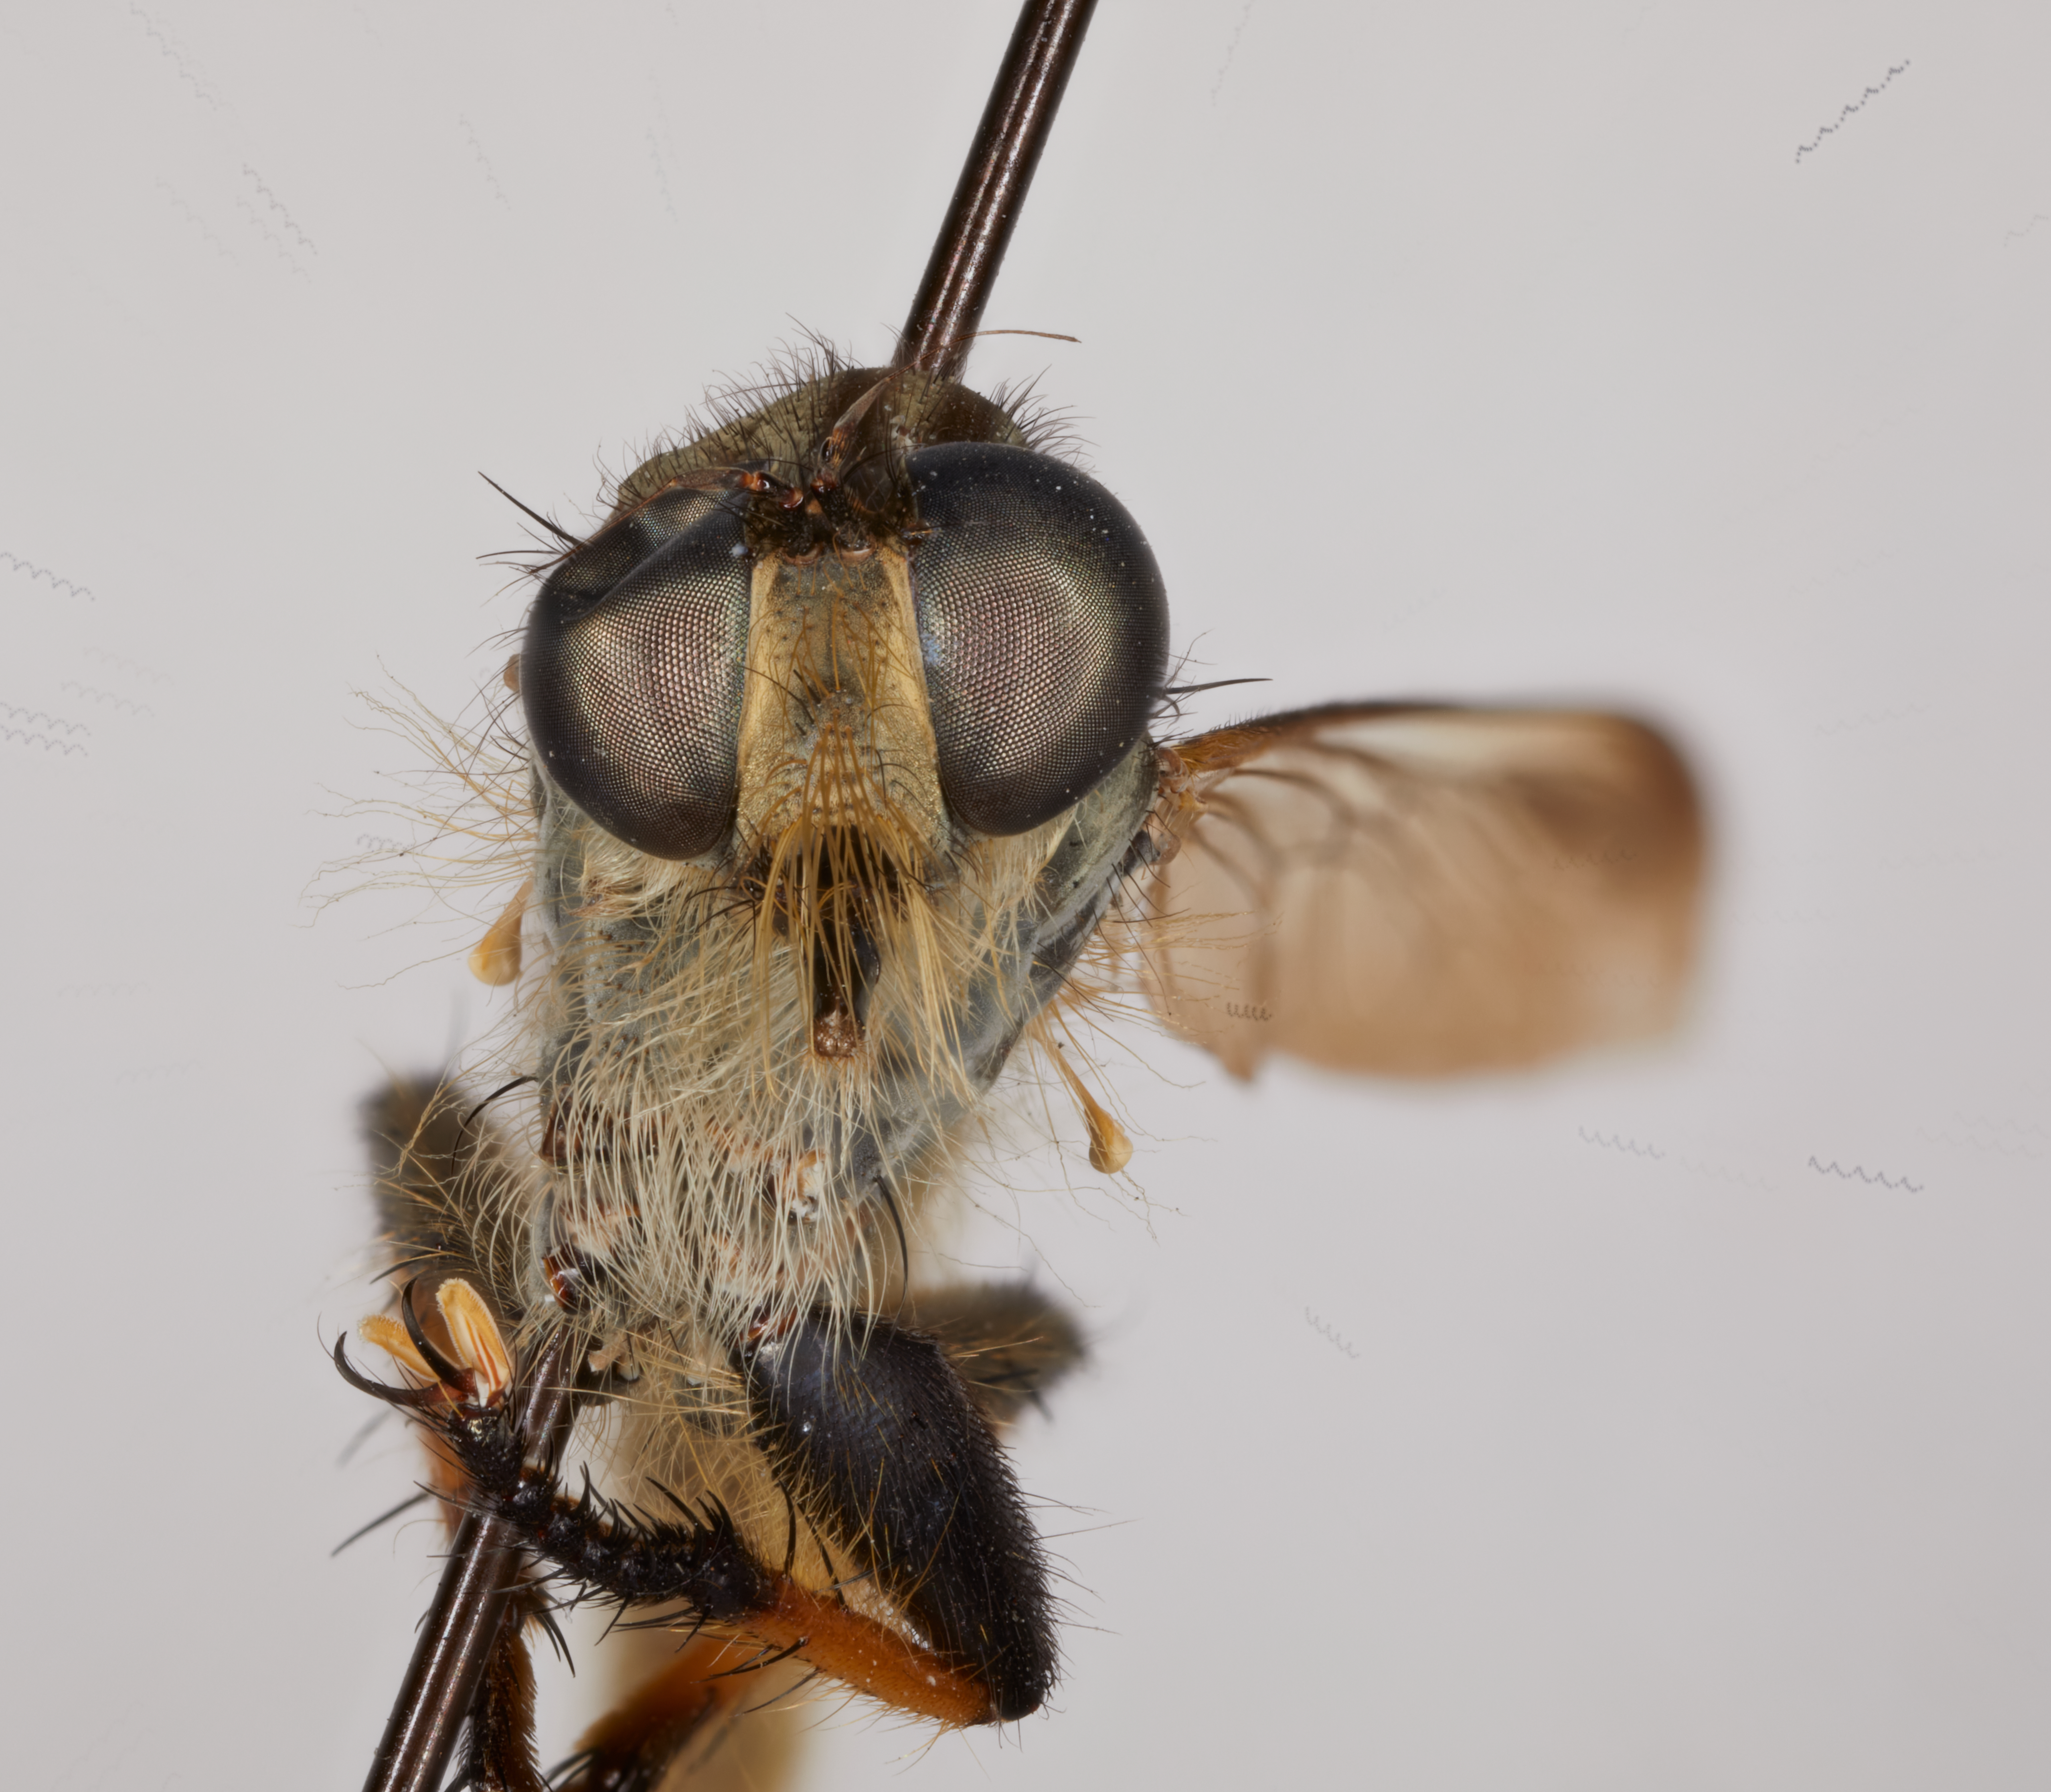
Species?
Promachus knutsoni
